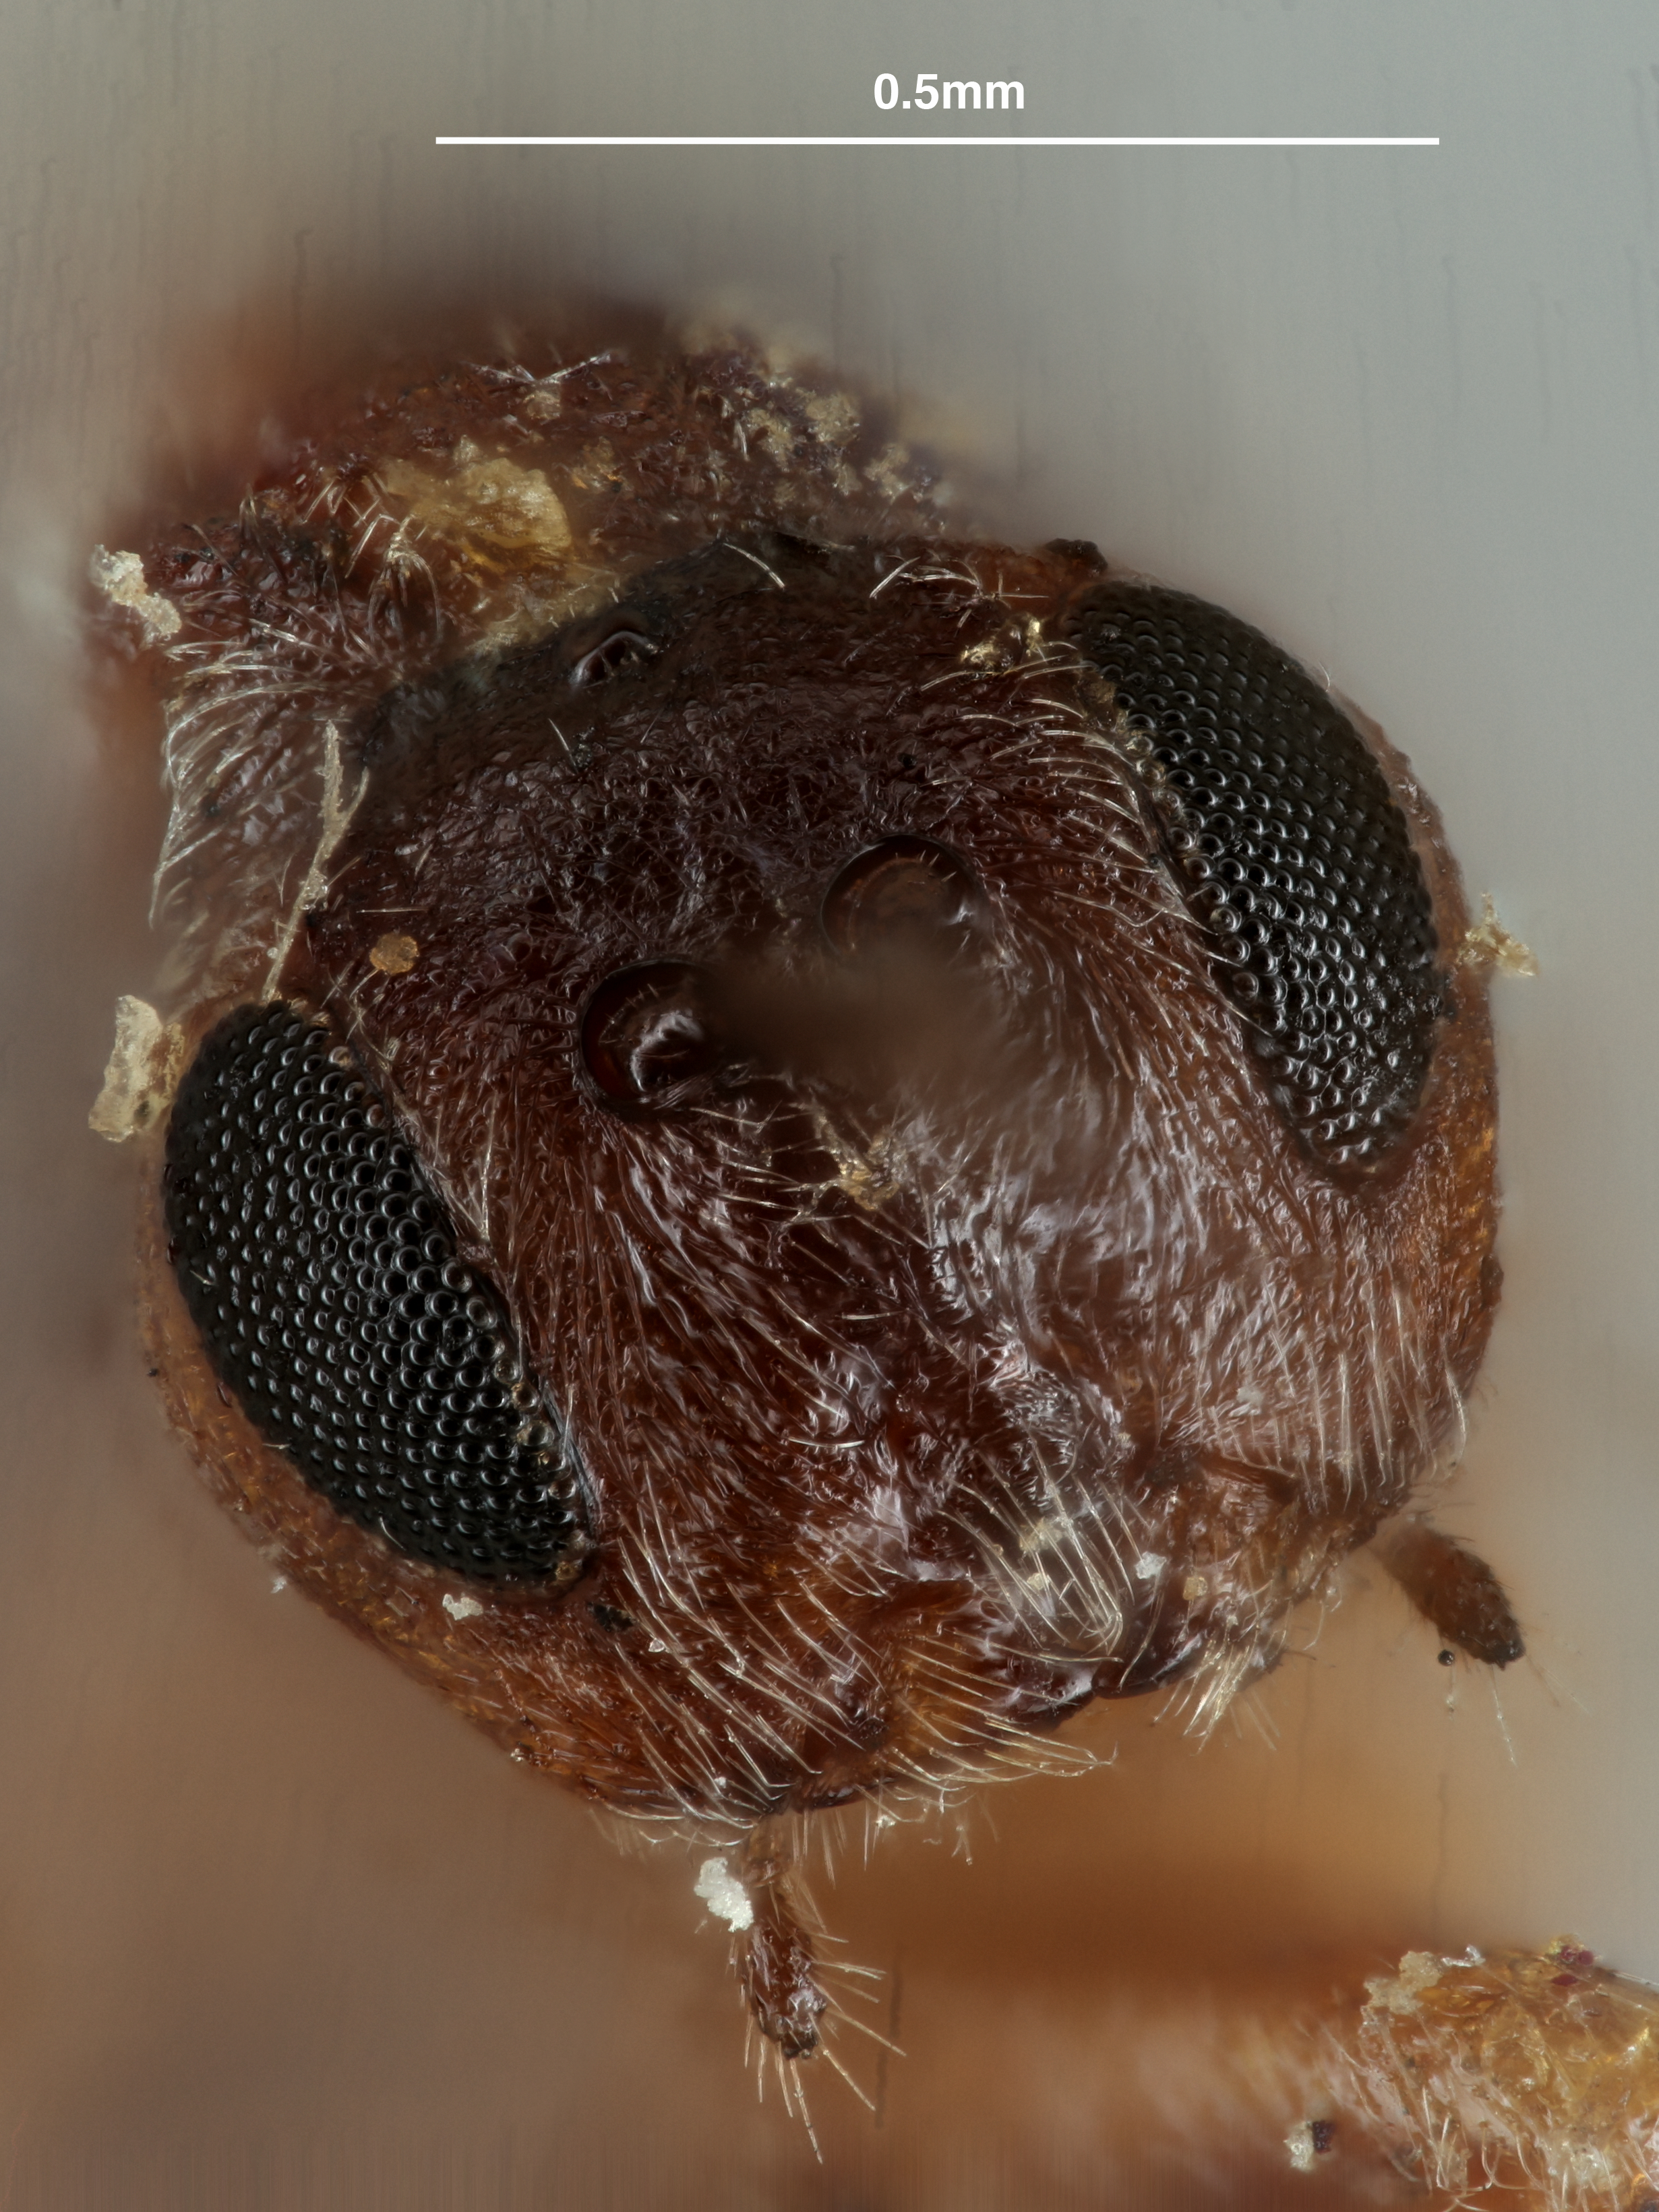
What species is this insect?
Acraspis insolens
